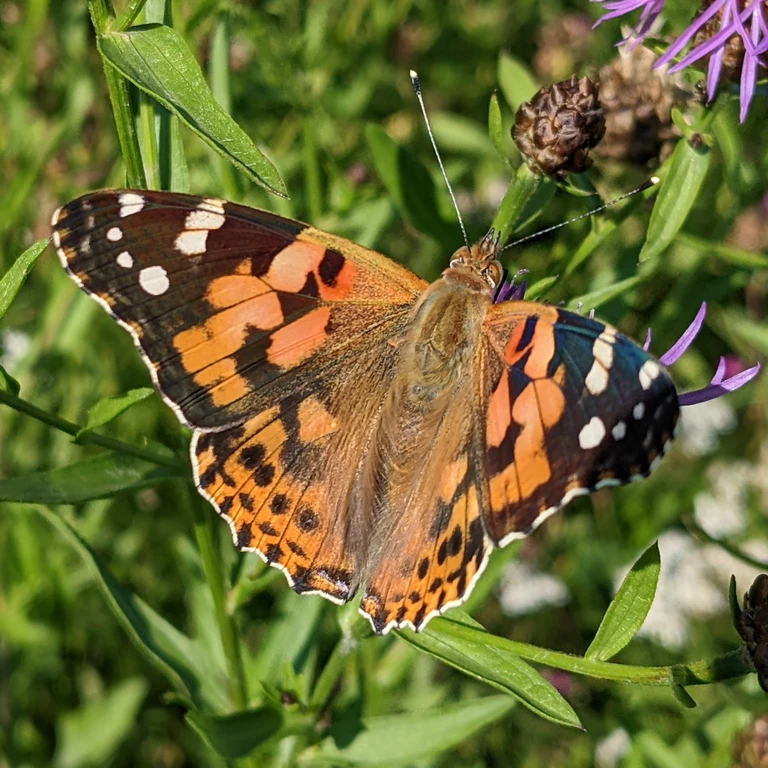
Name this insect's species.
Vanessa cardui
